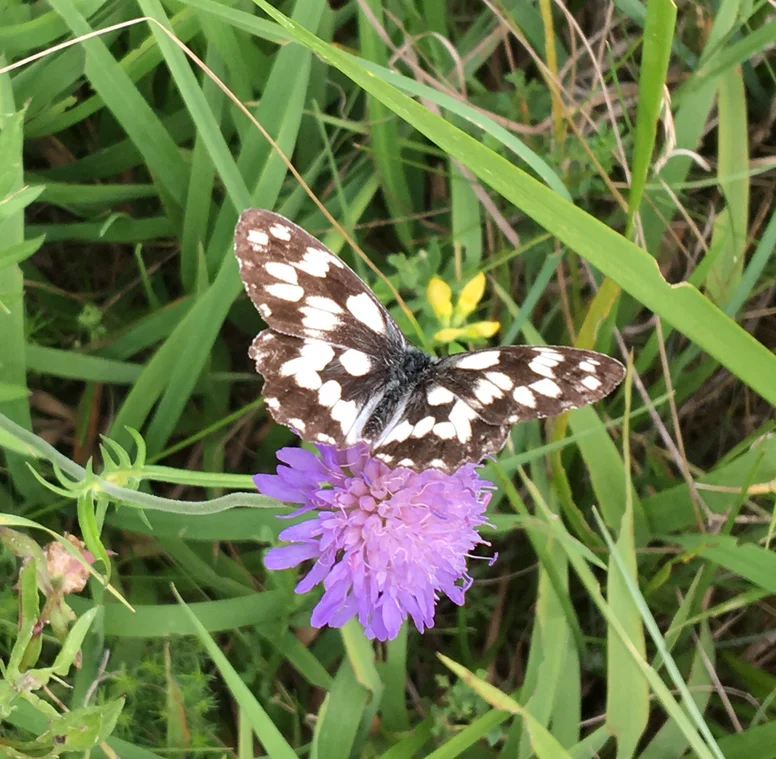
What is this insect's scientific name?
Melanargia galathea
